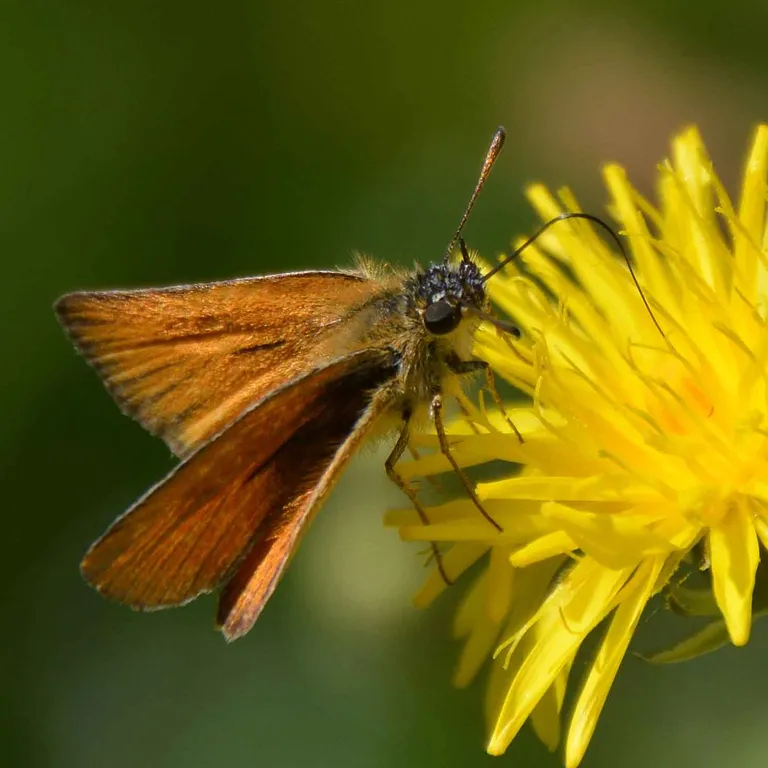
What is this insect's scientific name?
Thymelicus lineola
